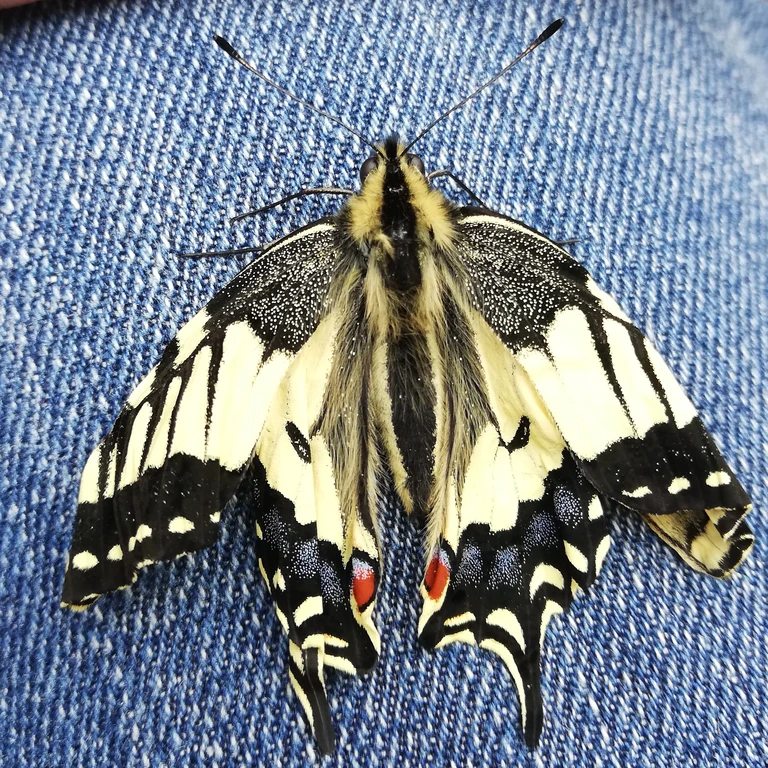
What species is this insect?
Papilio machaon
